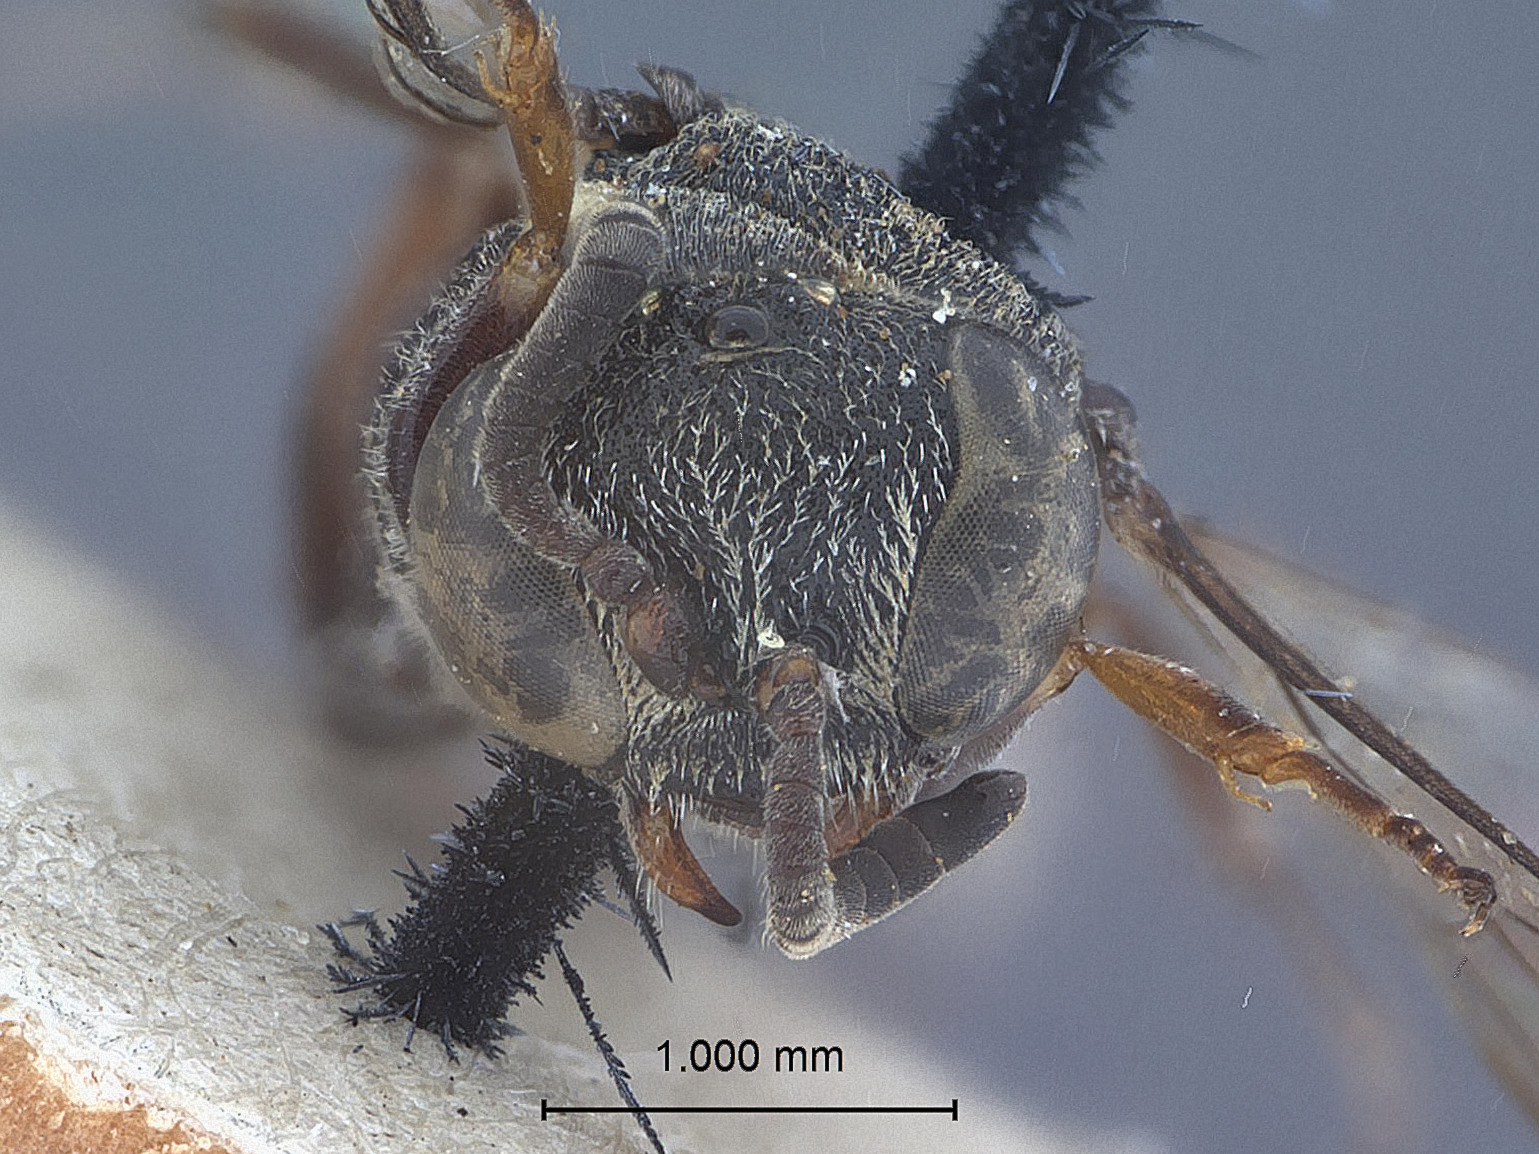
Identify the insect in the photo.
Brachystegus pacificus
